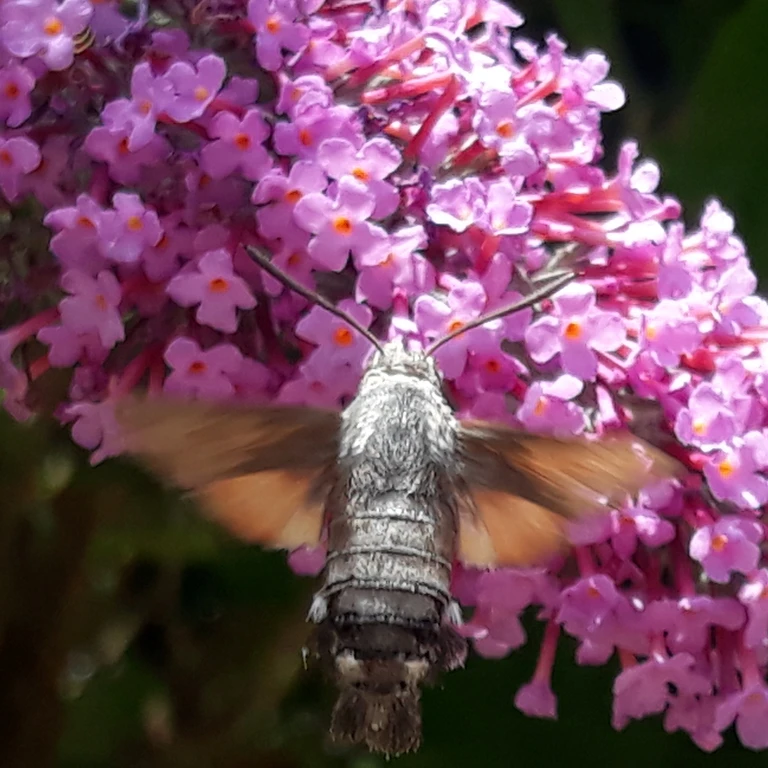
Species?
Macroglossum stellatarum
